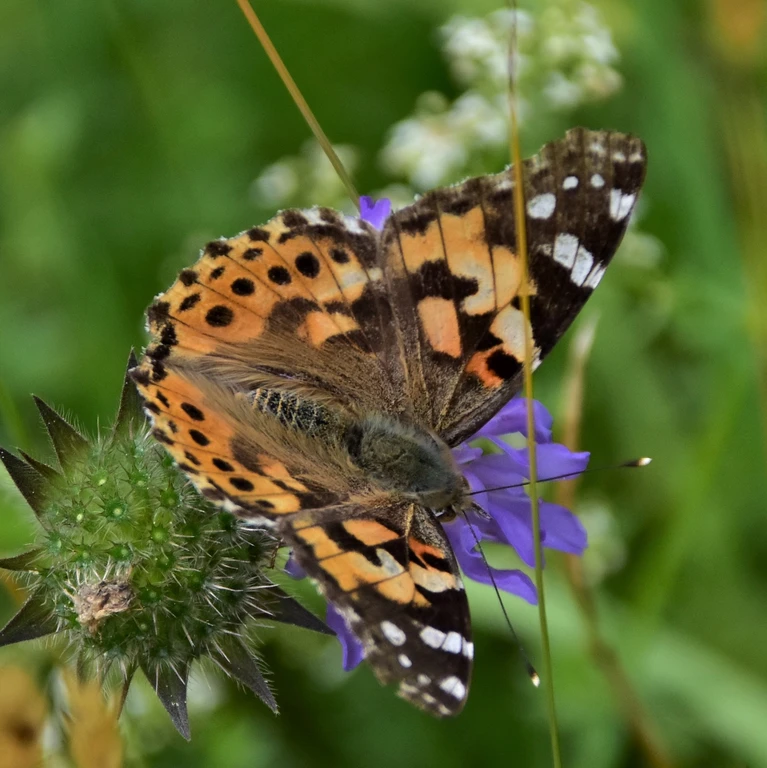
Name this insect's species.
Vanessa cardui
